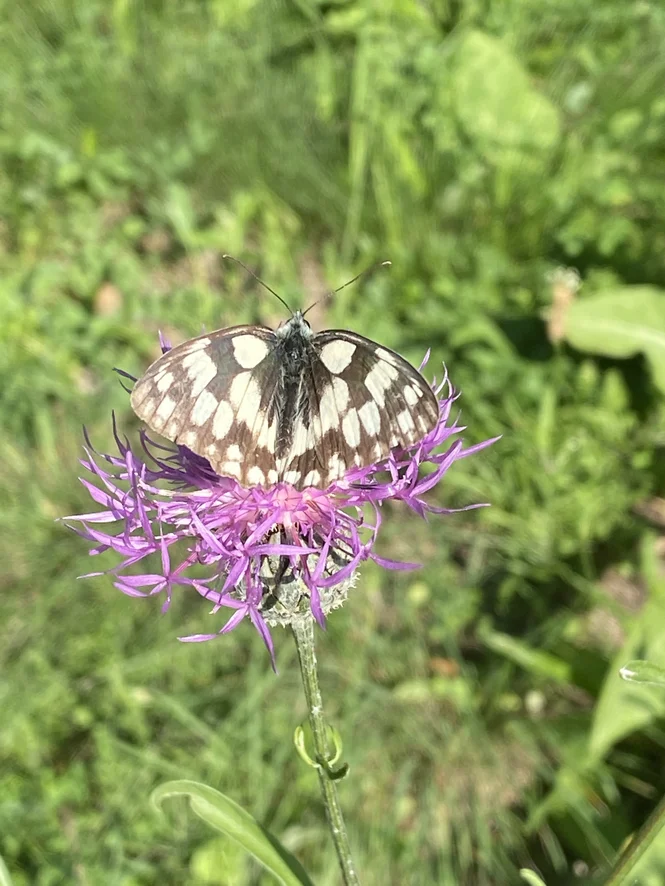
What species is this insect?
Melanargia galathea
